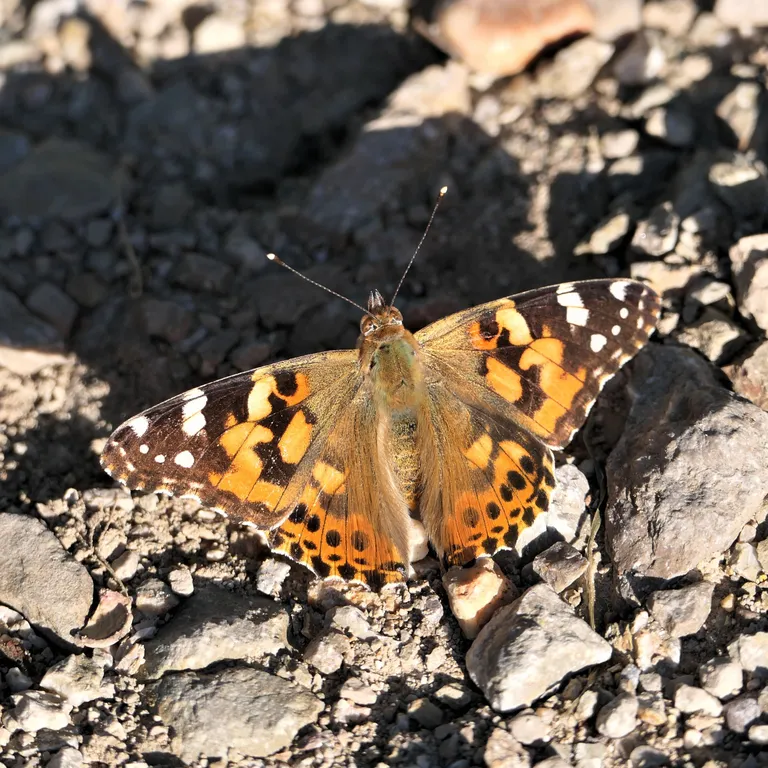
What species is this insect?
Vanessa cardui
